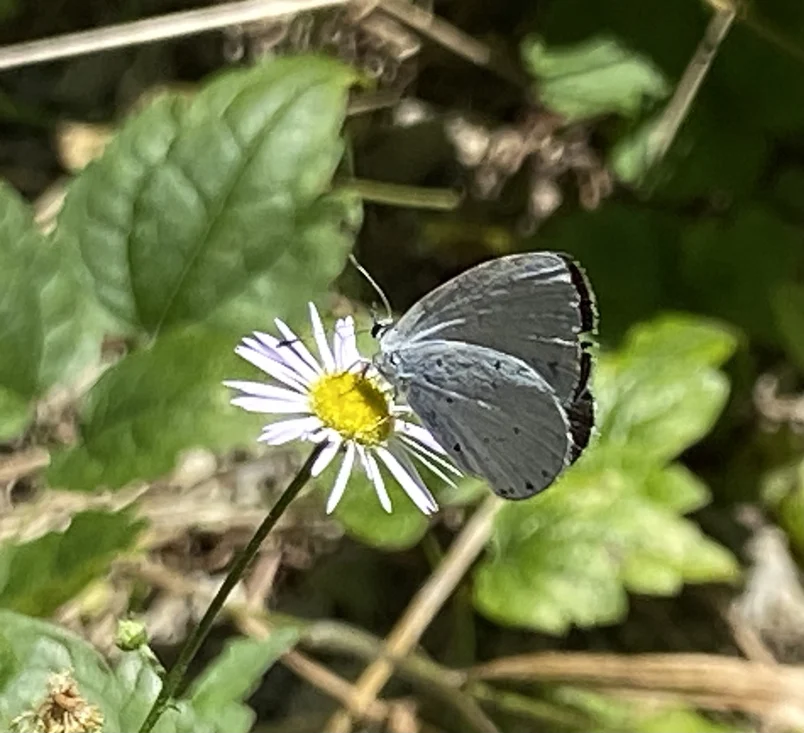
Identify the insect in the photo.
Celastrina argiolus
